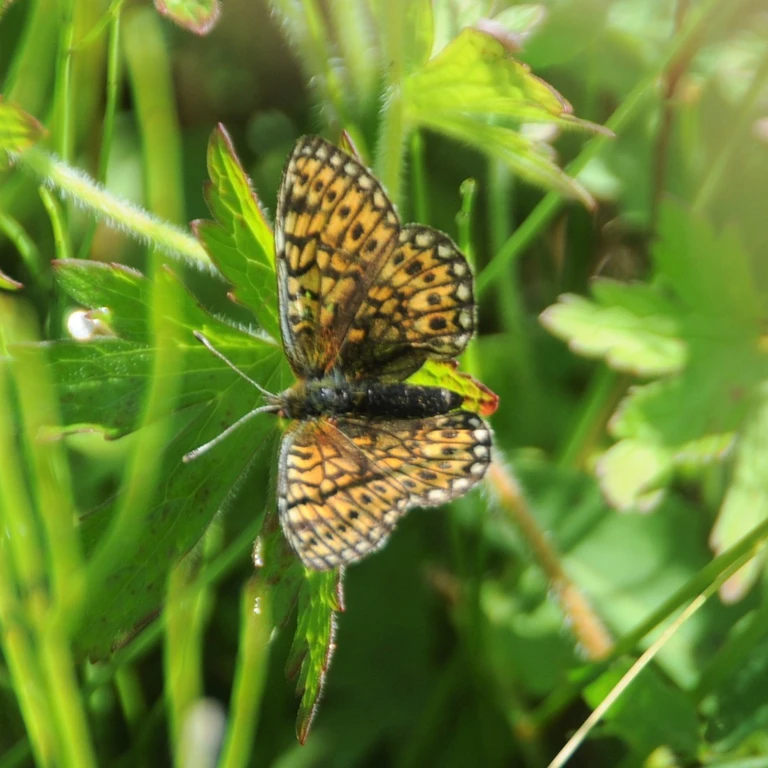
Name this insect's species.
Boloria eunomia
